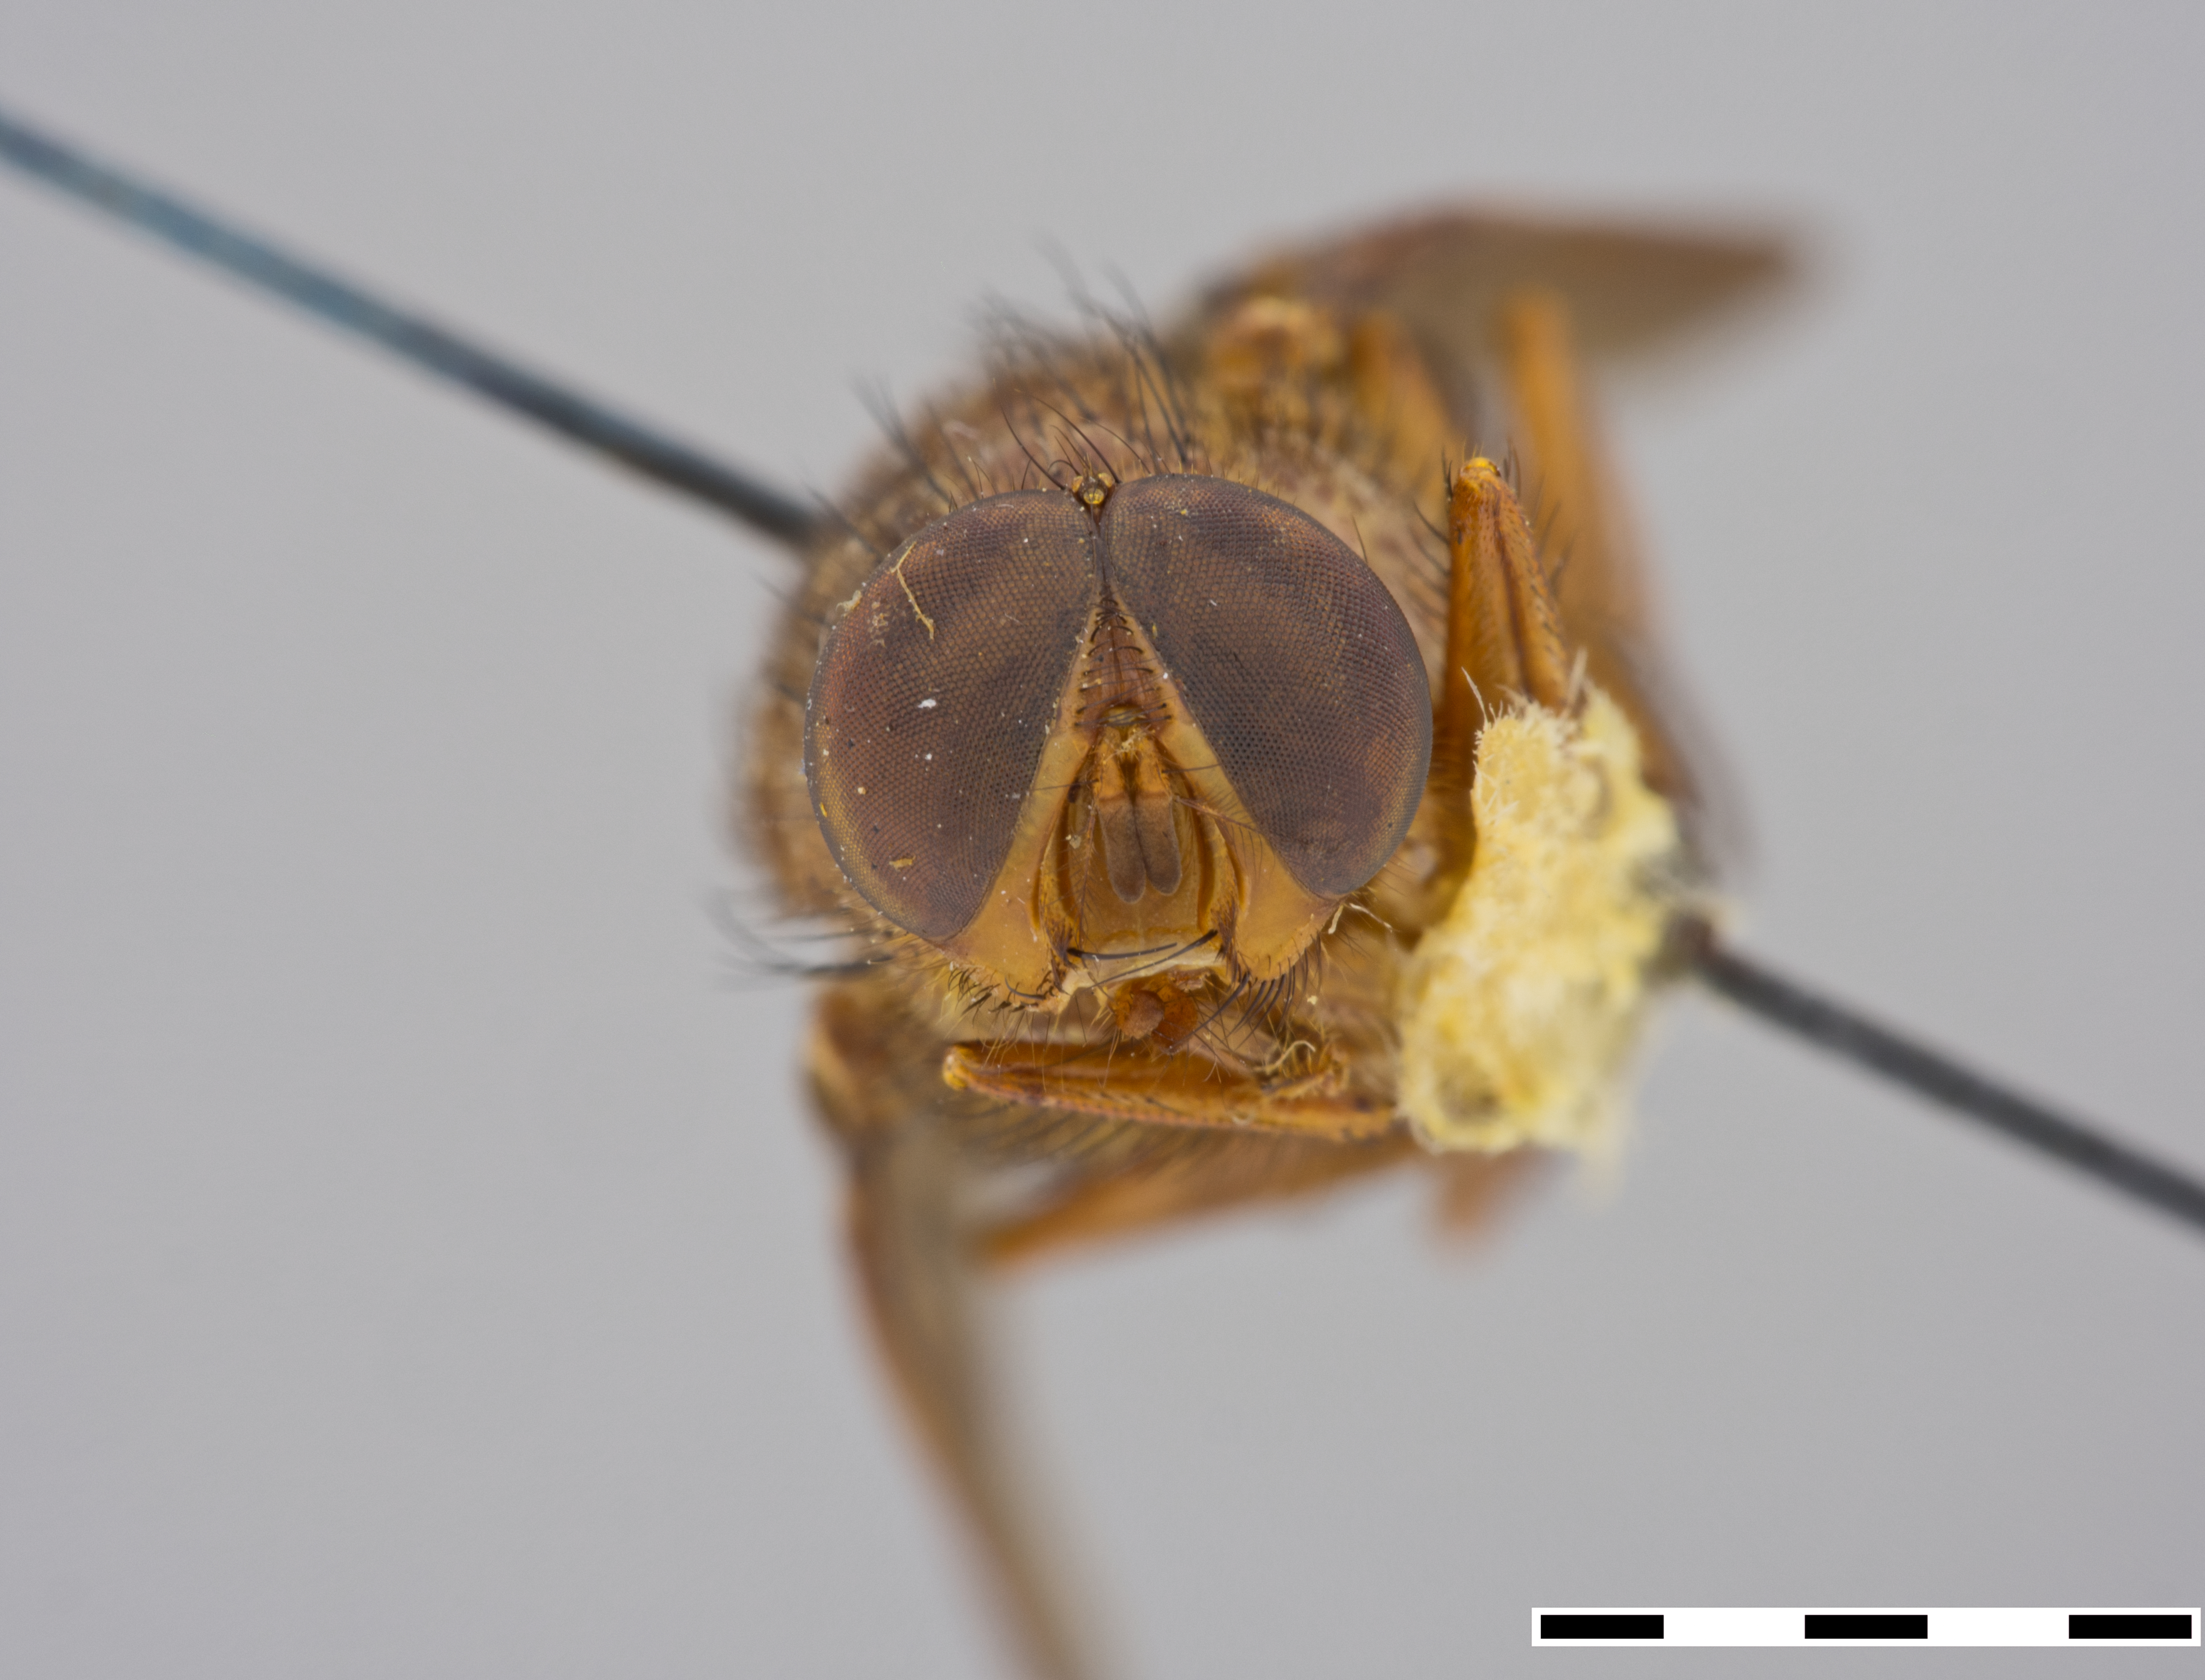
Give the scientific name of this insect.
Mesembrinella umbrosa
